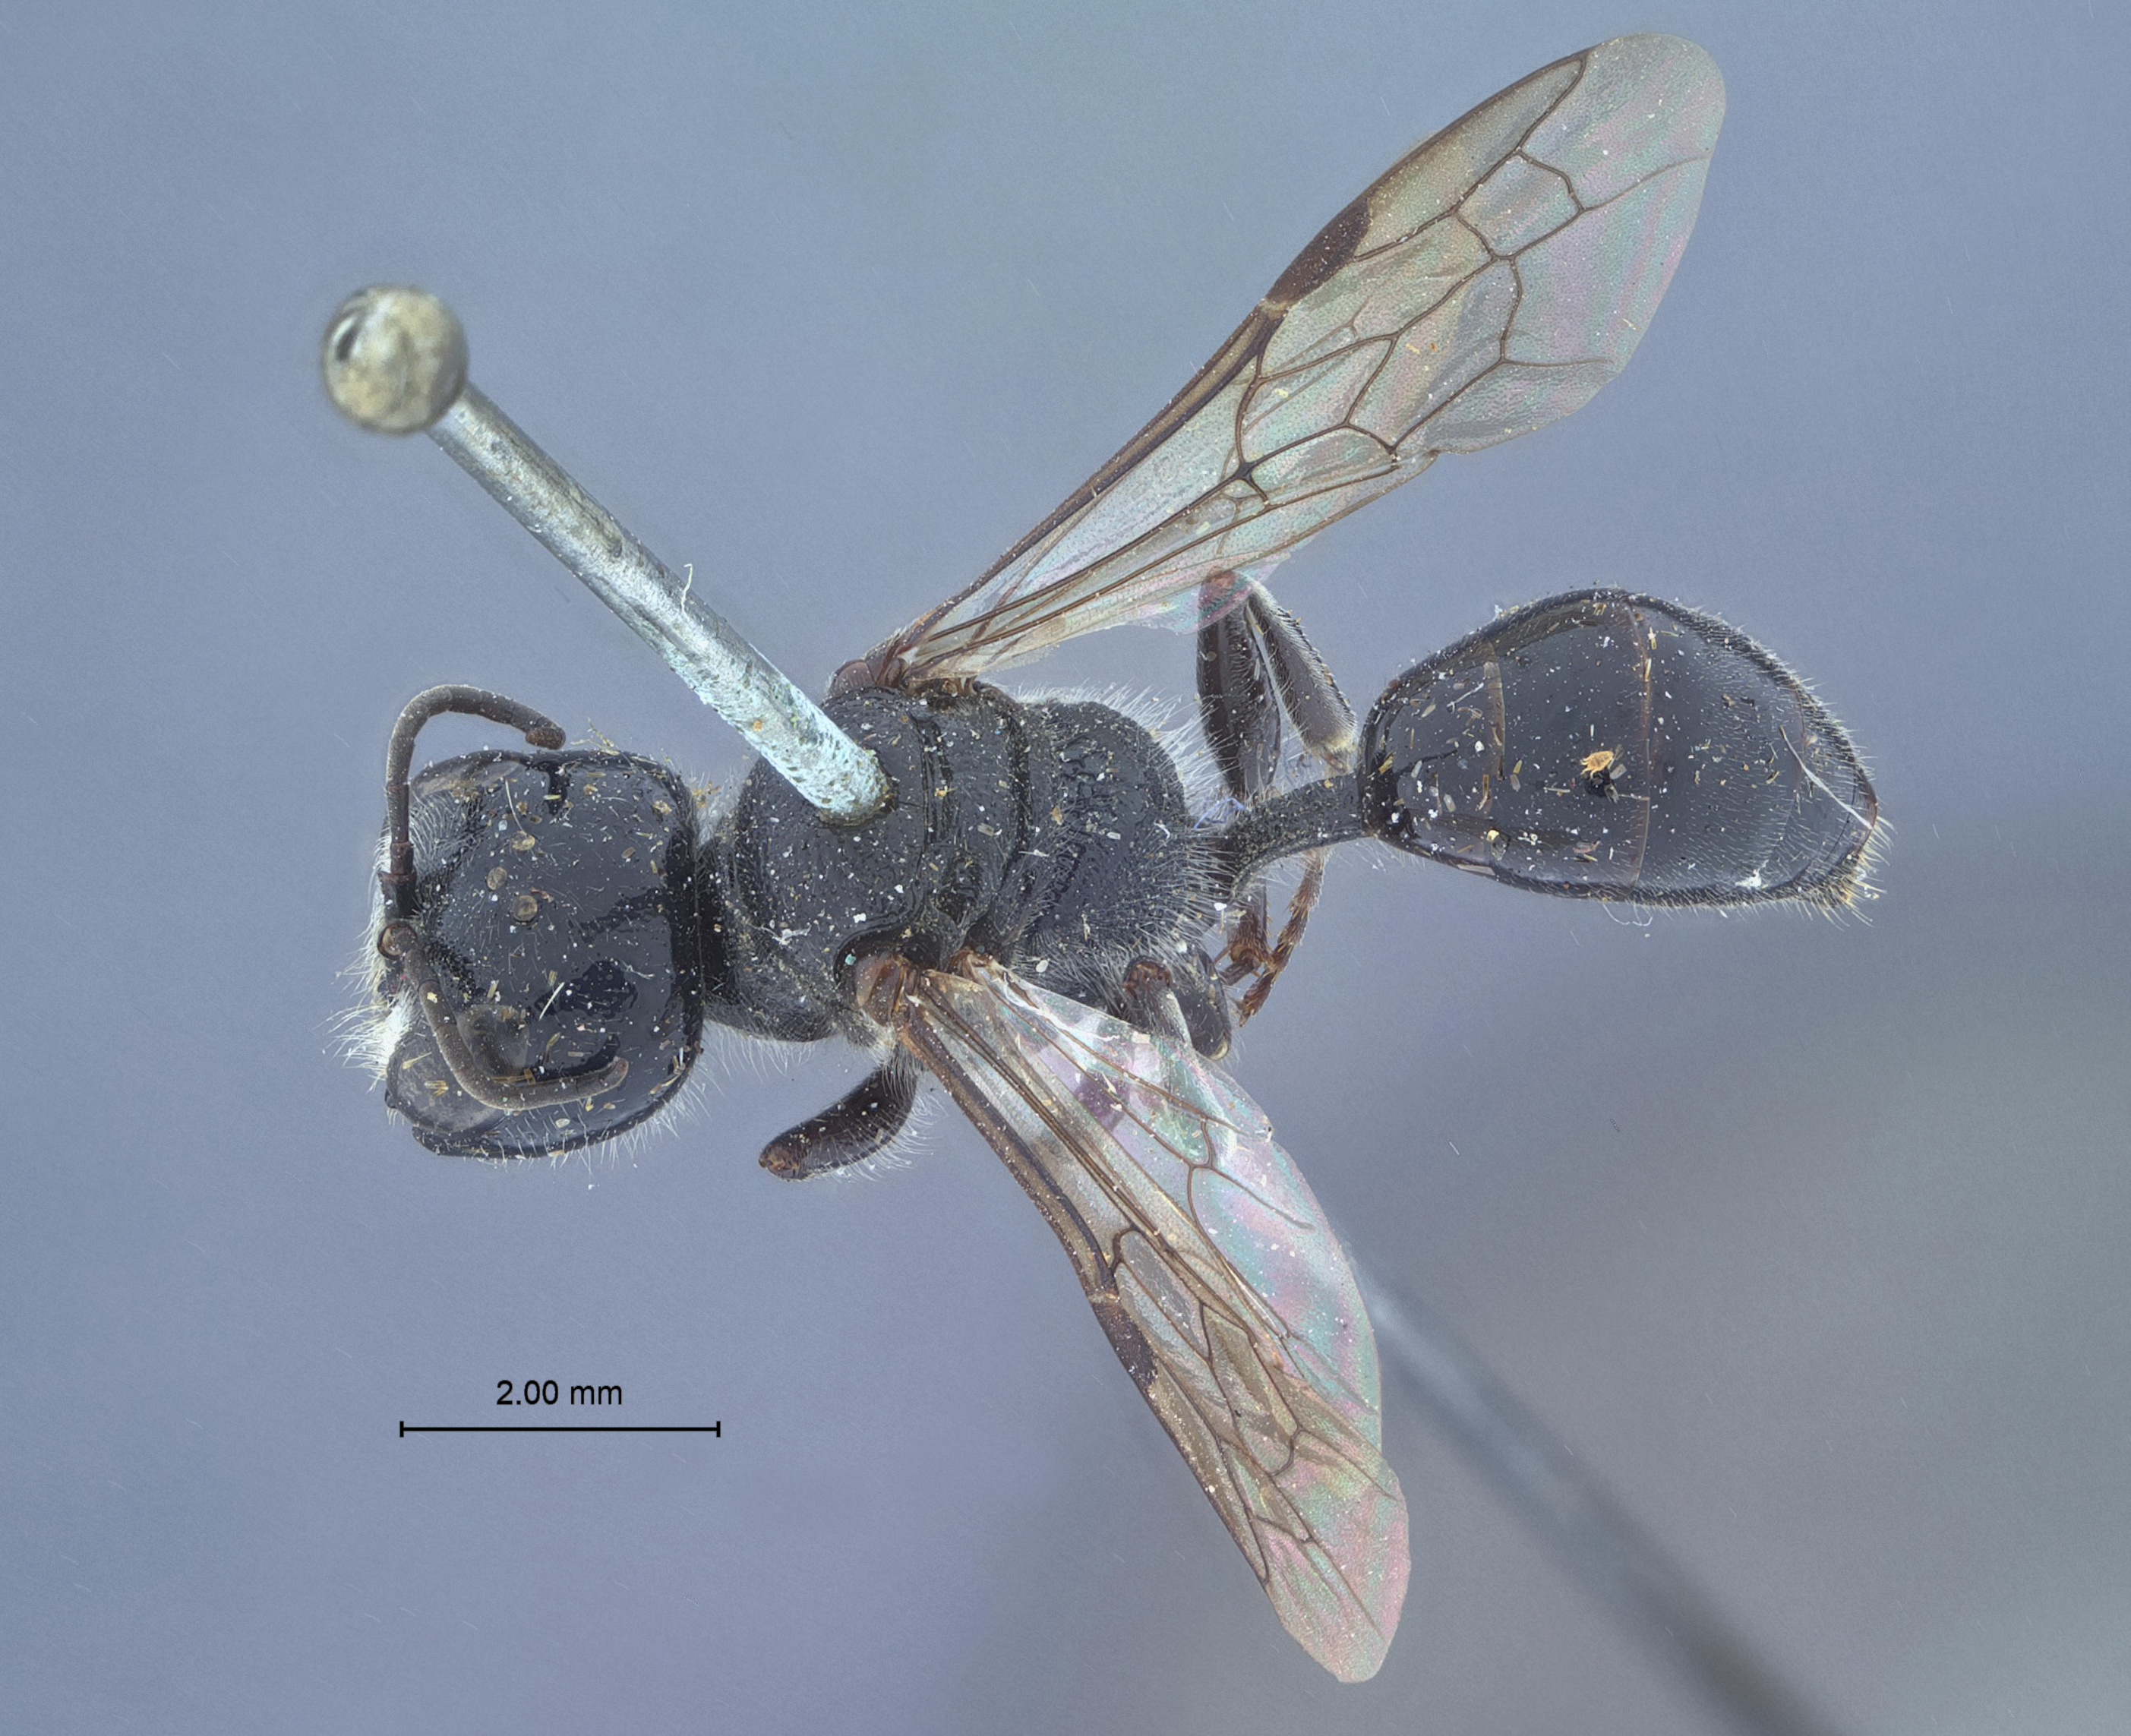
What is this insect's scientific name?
Pemphredon foxii
